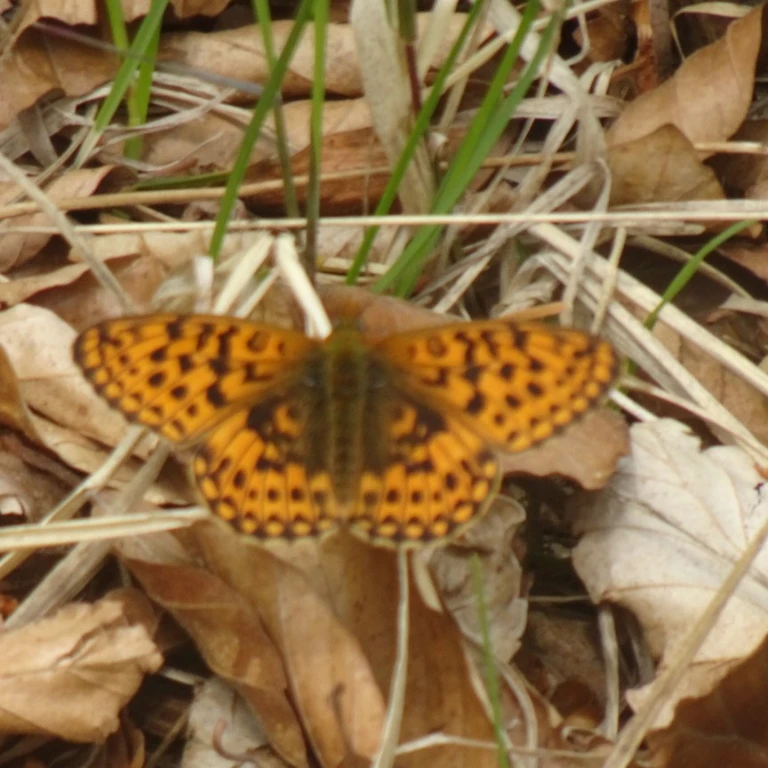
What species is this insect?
Boloria euphrosyne (also Clossiana euphrosyne)
